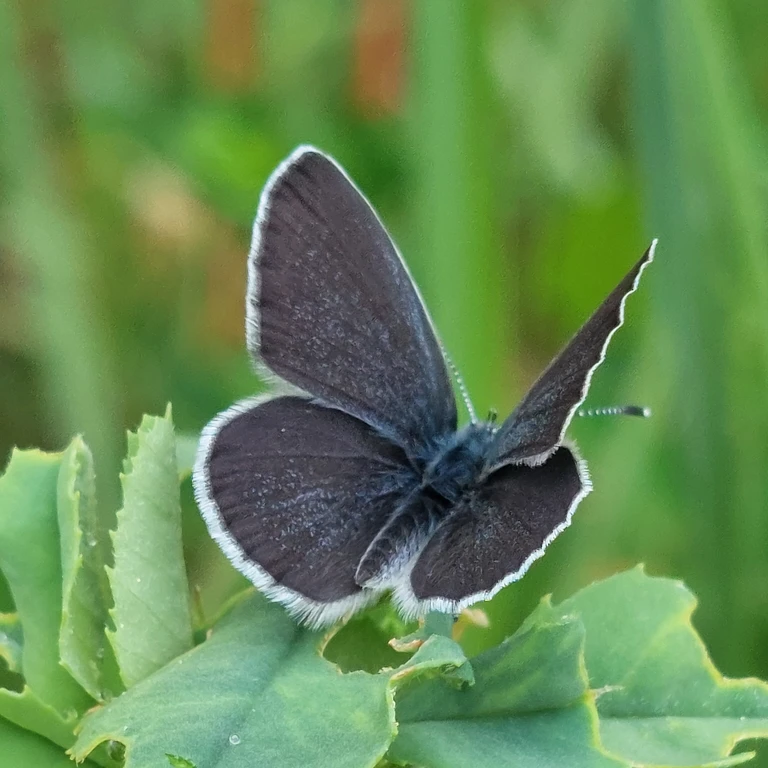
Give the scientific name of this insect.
Cupido minimus
